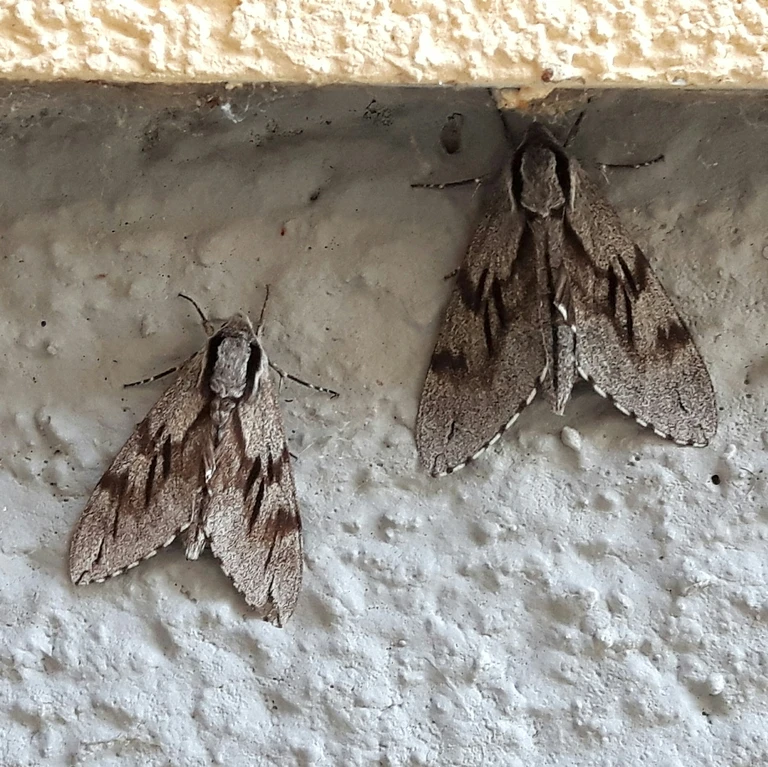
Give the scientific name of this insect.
Sphinx pinastri
